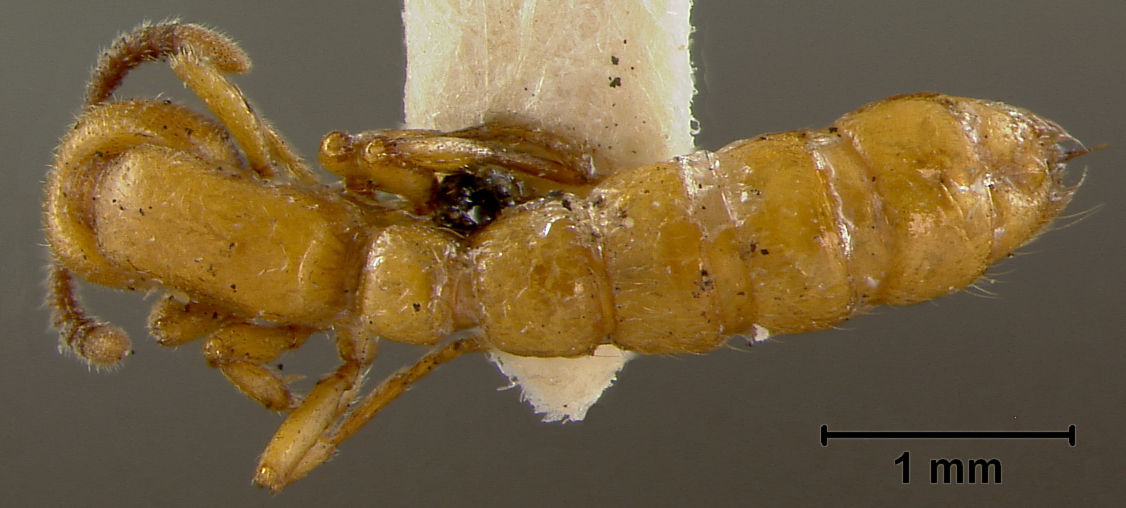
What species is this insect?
Eusphinctus fulvidus
